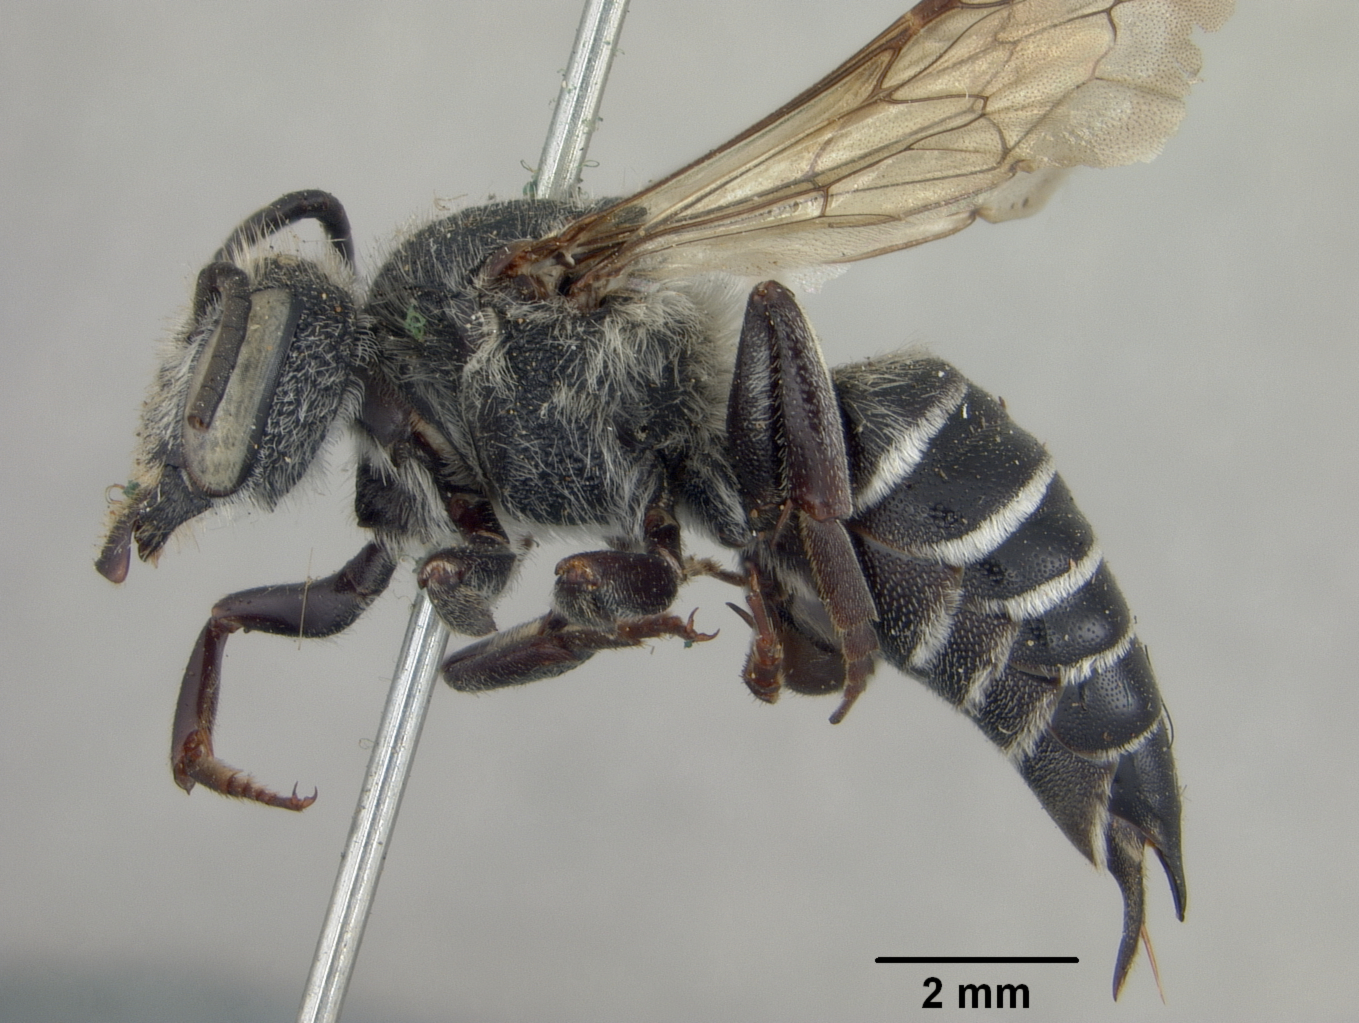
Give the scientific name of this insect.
Coelioxys porterae
